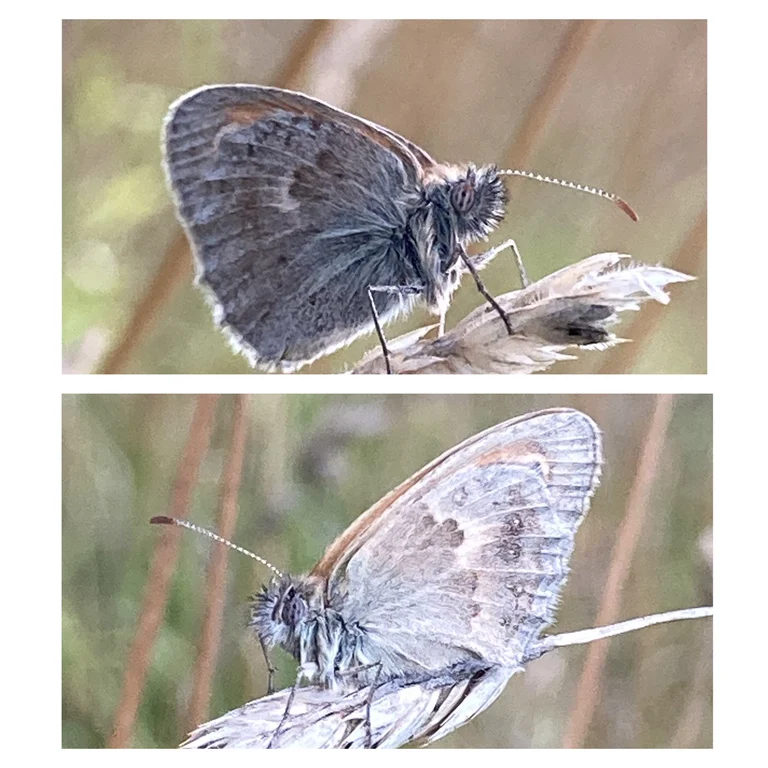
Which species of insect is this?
Coenonympha pamphilus
